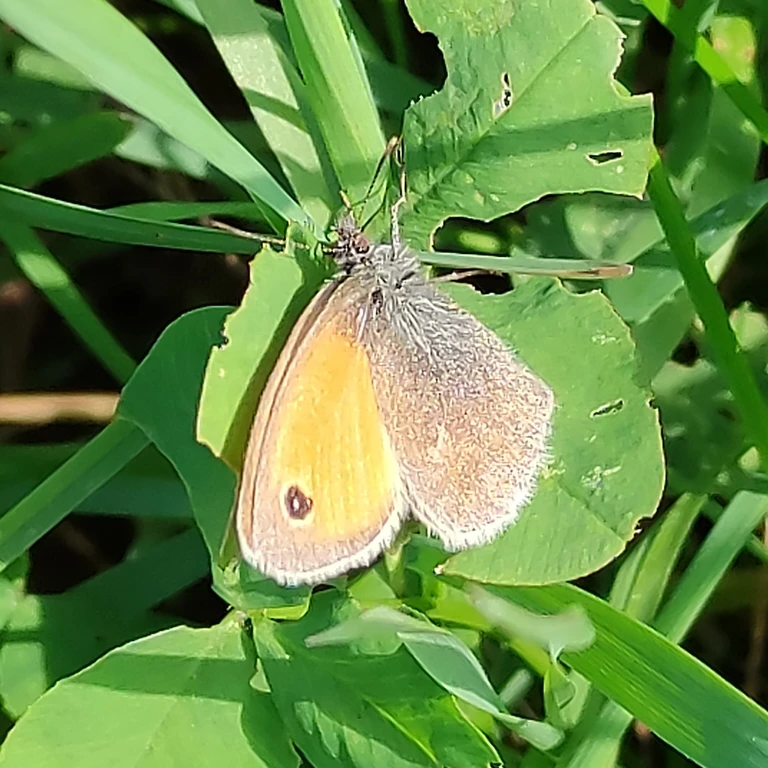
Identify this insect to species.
Coenonympha pamphilus
